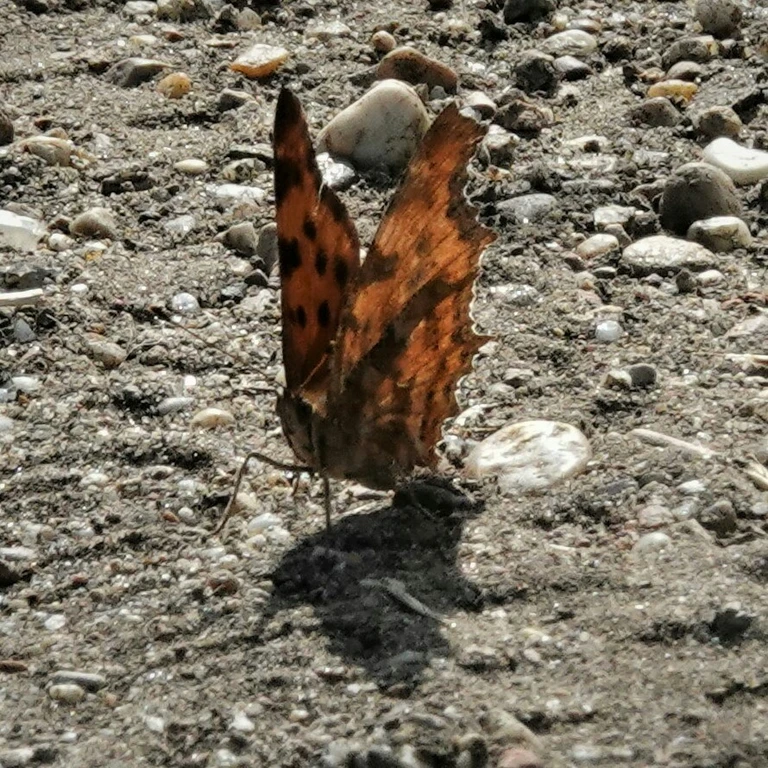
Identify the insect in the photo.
Polygonia c-album
